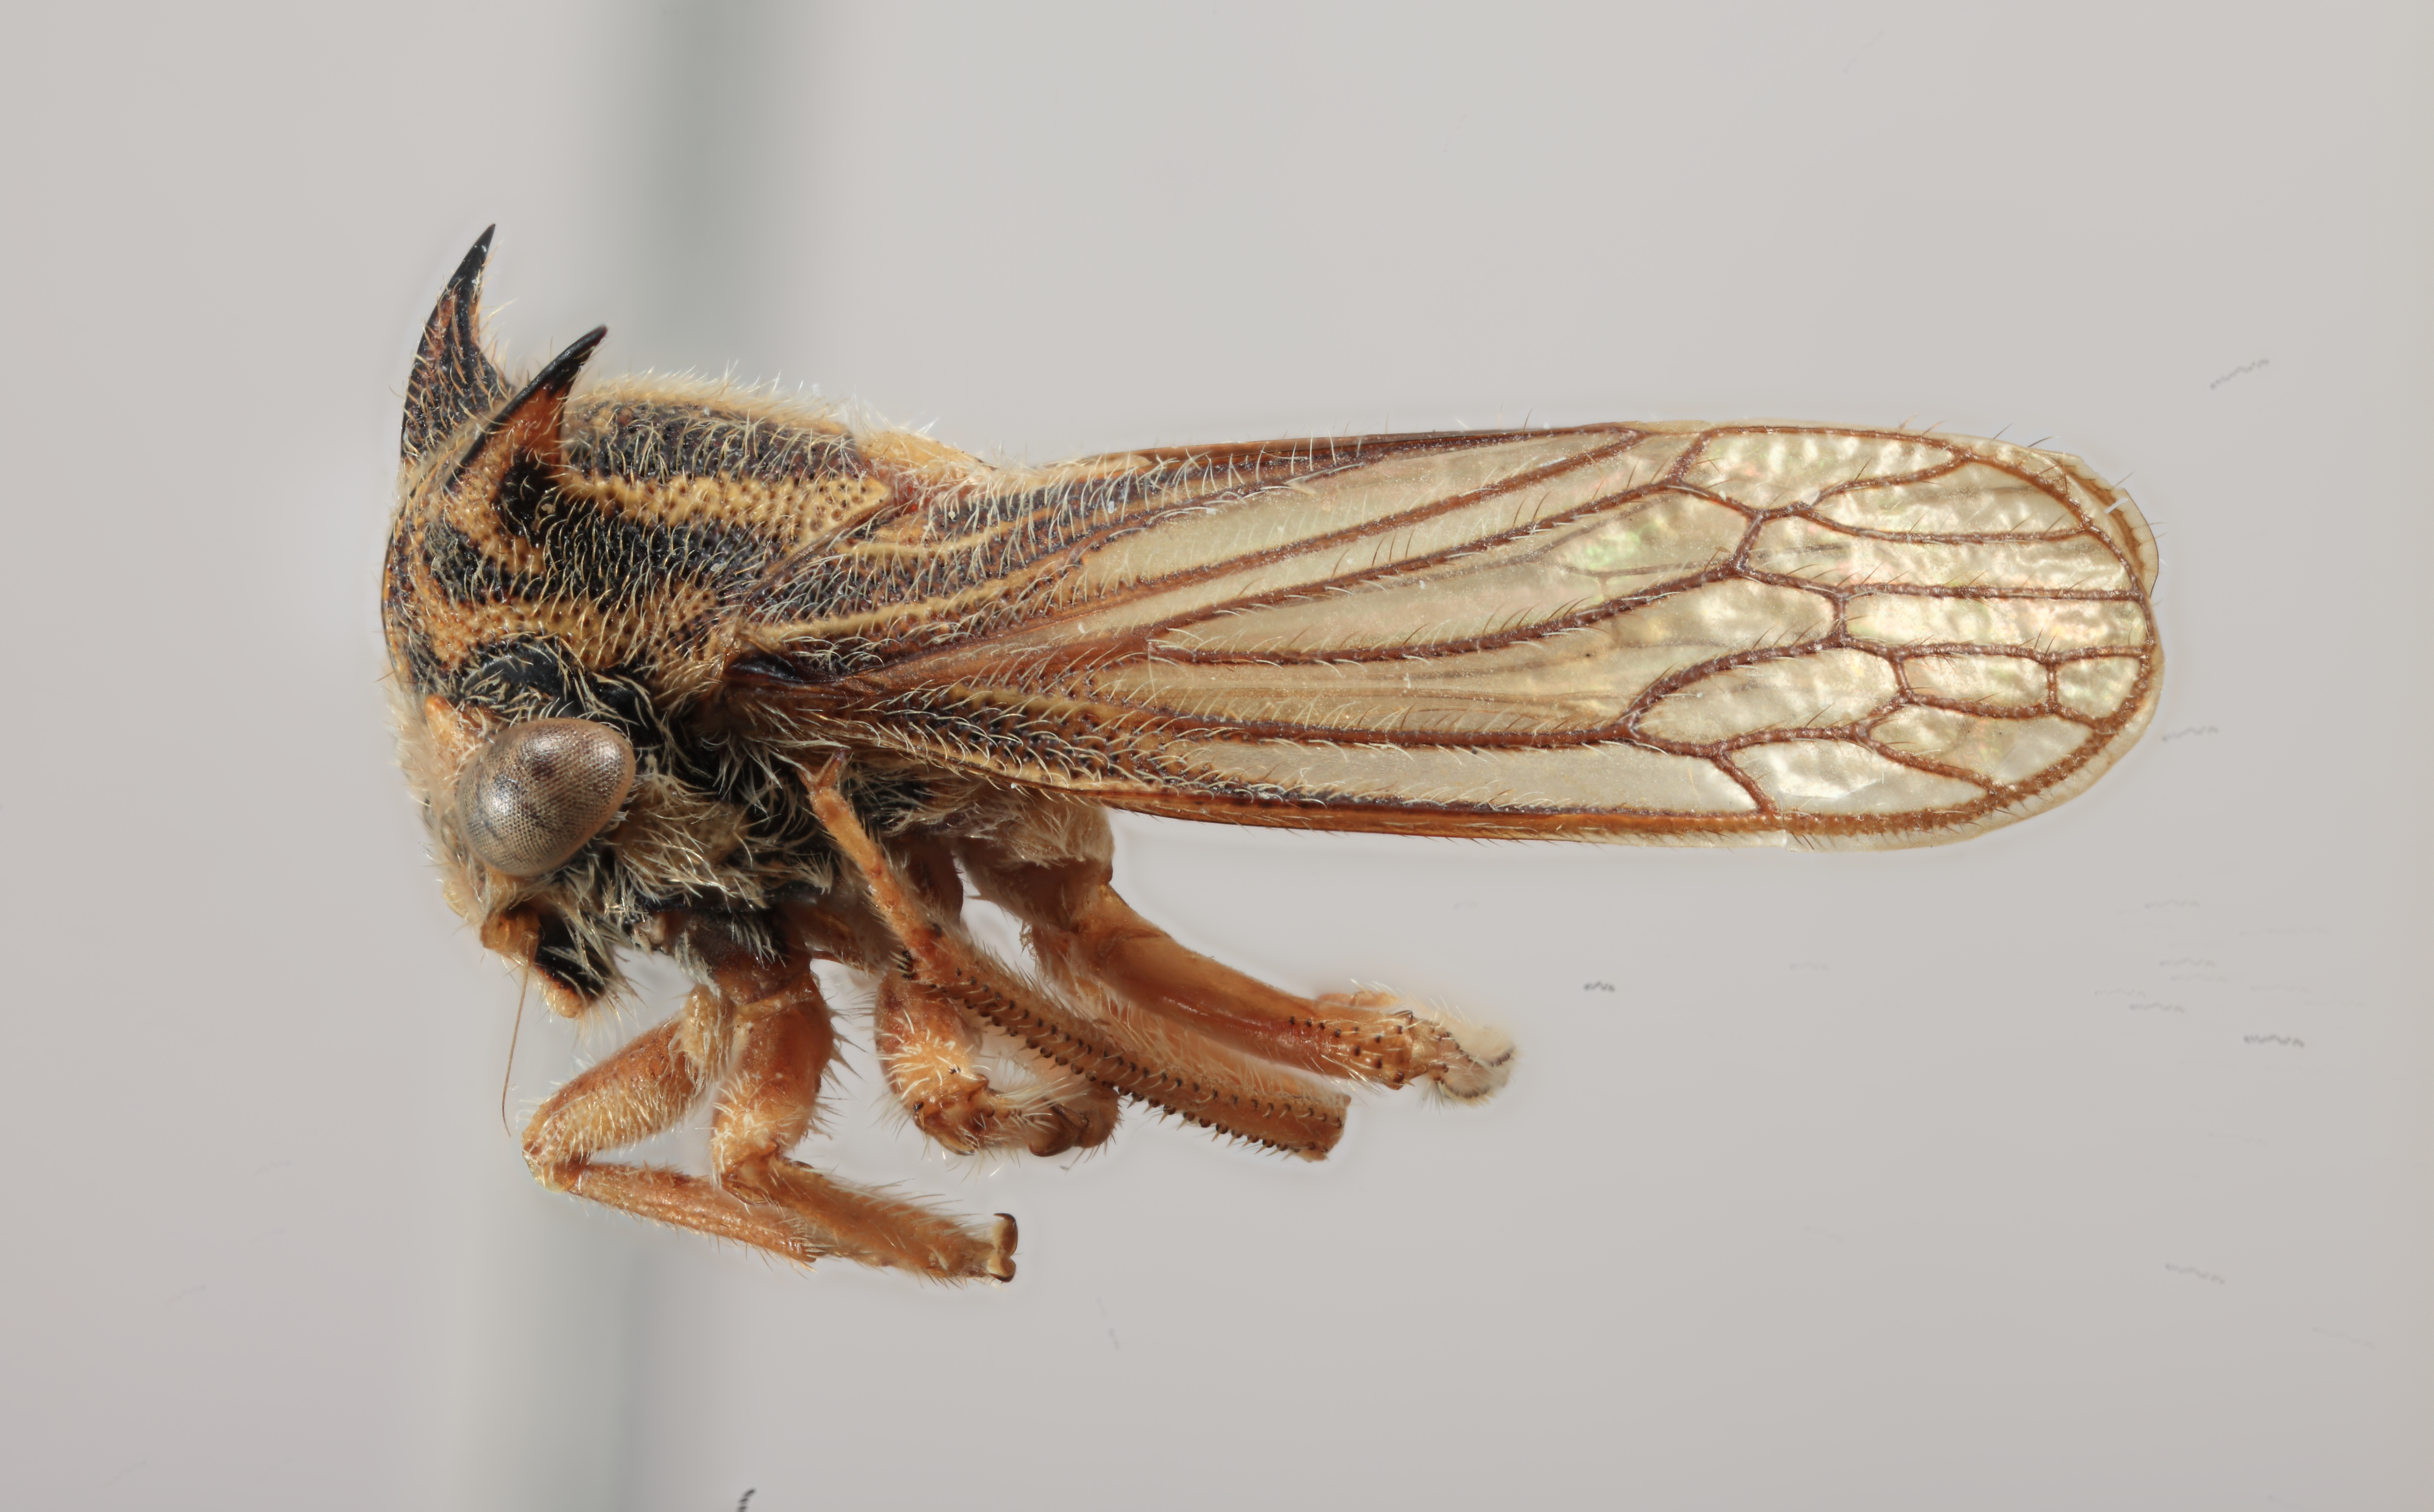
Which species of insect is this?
Tolania fimbriata
